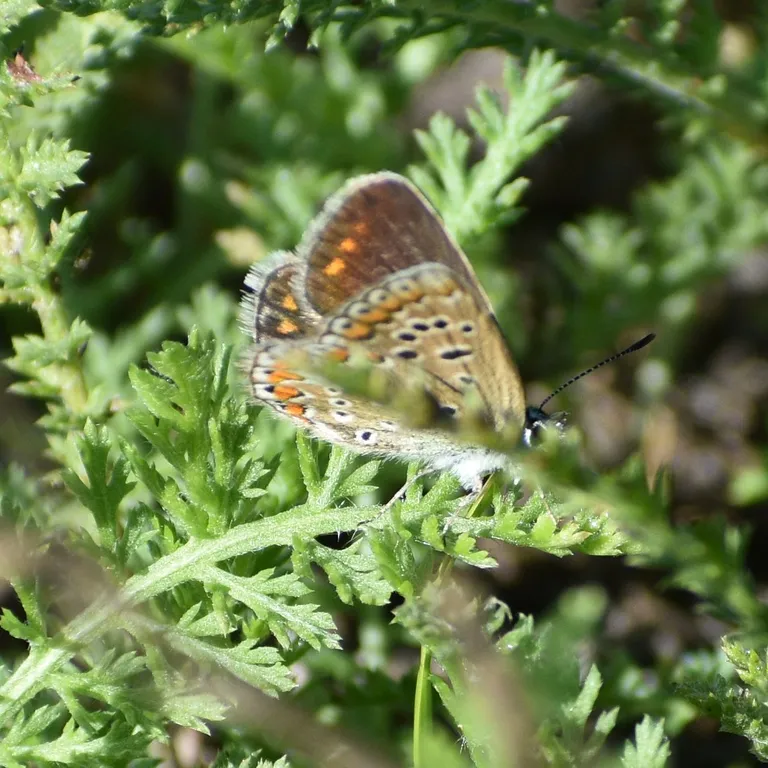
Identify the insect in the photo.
Polyommatus icarus
